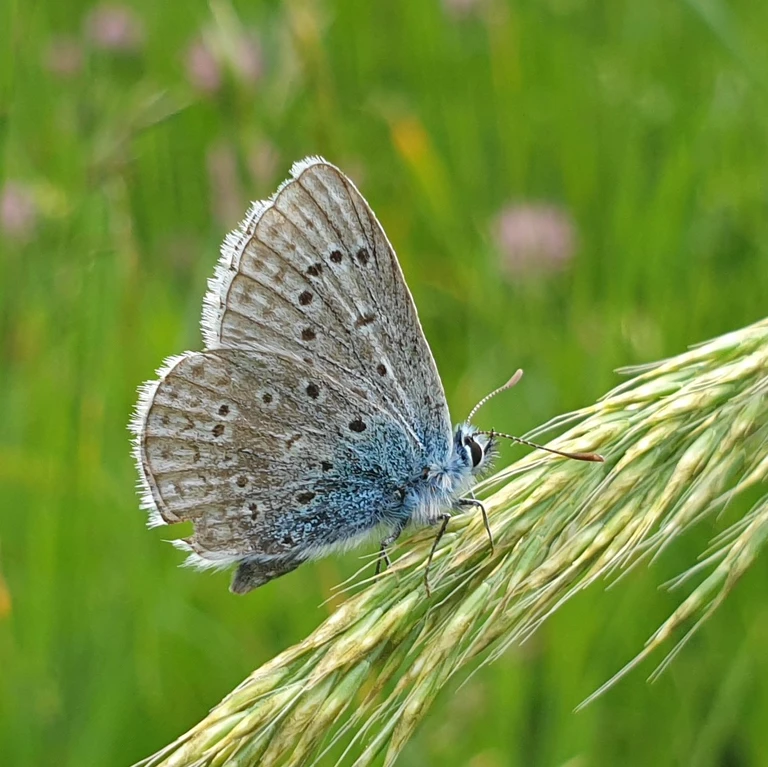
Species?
Polyommatus icarus
